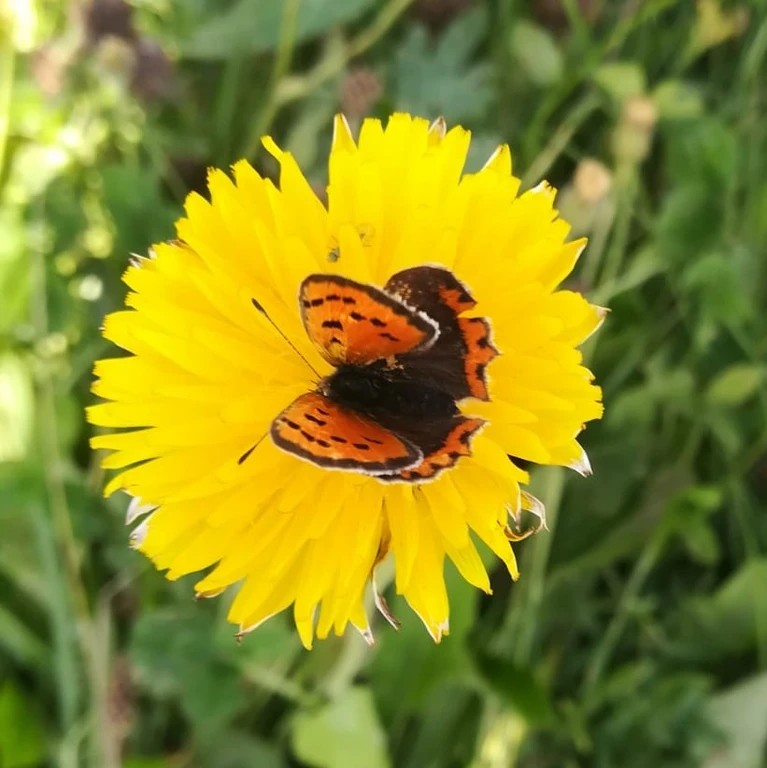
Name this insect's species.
Lycaena phlaeas
